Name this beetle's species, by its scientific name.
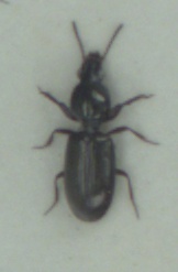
Dyschirius salinus
